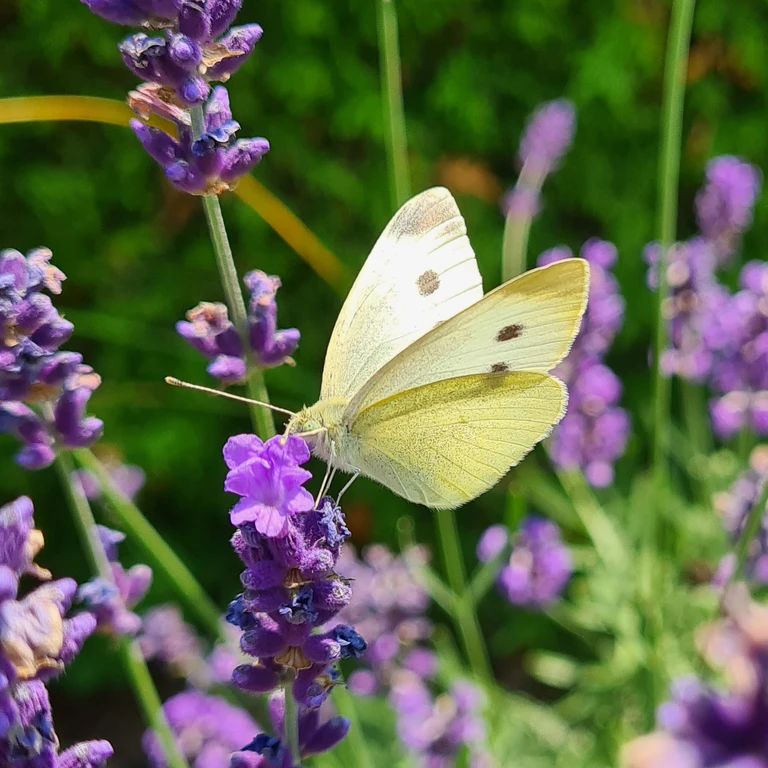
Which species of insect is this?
Pieris rapae
